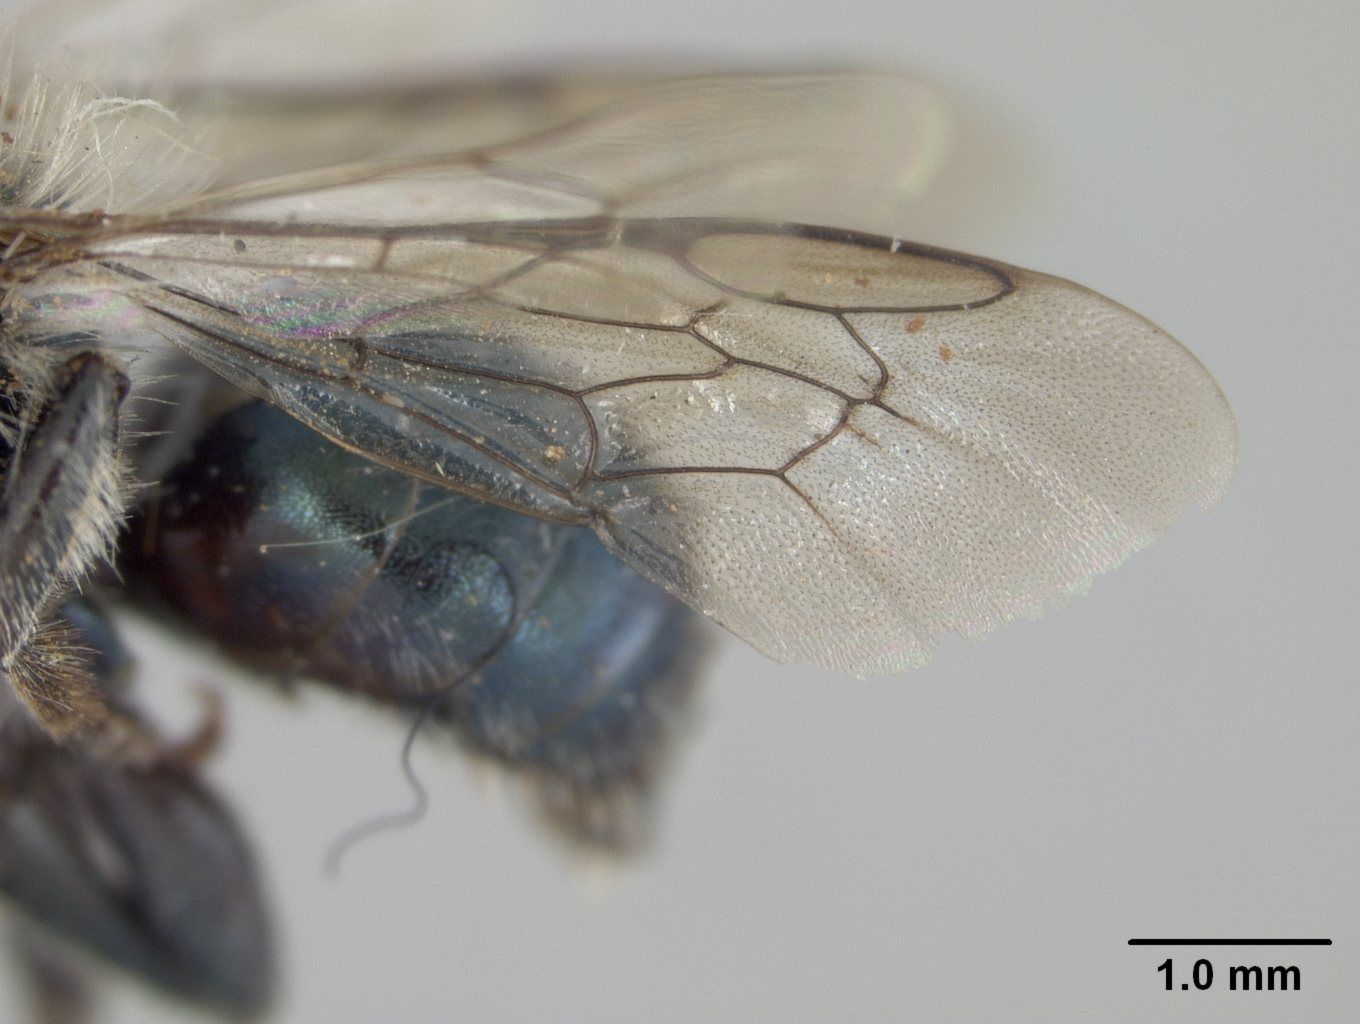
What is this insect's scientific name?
Osmia chlorops
